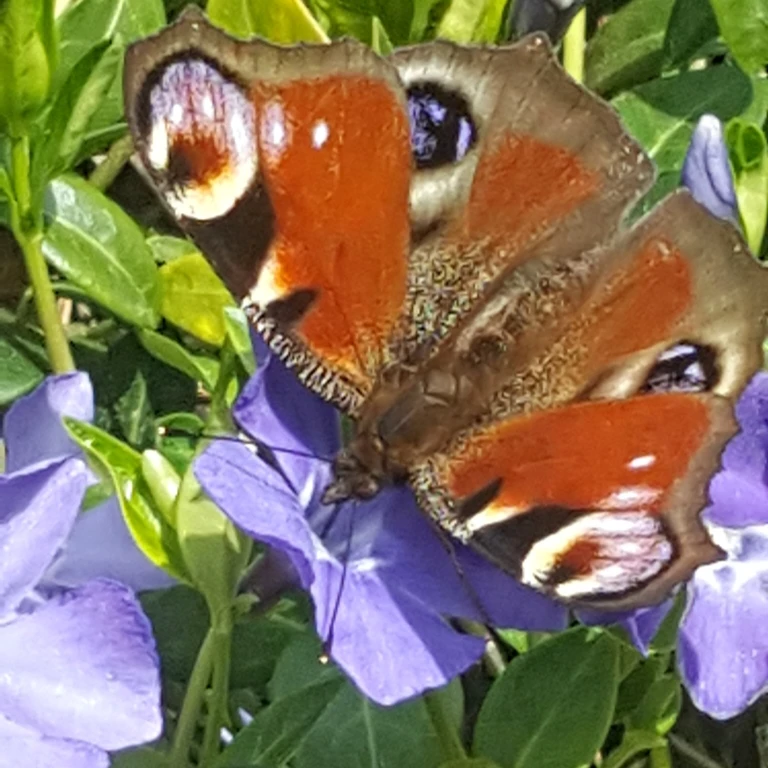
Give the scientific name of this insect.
Aglais io
